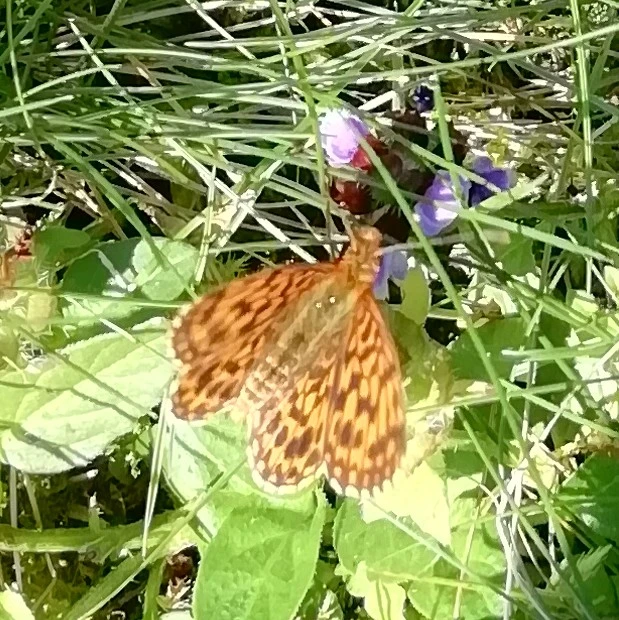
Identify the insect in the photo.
Boloria dia
